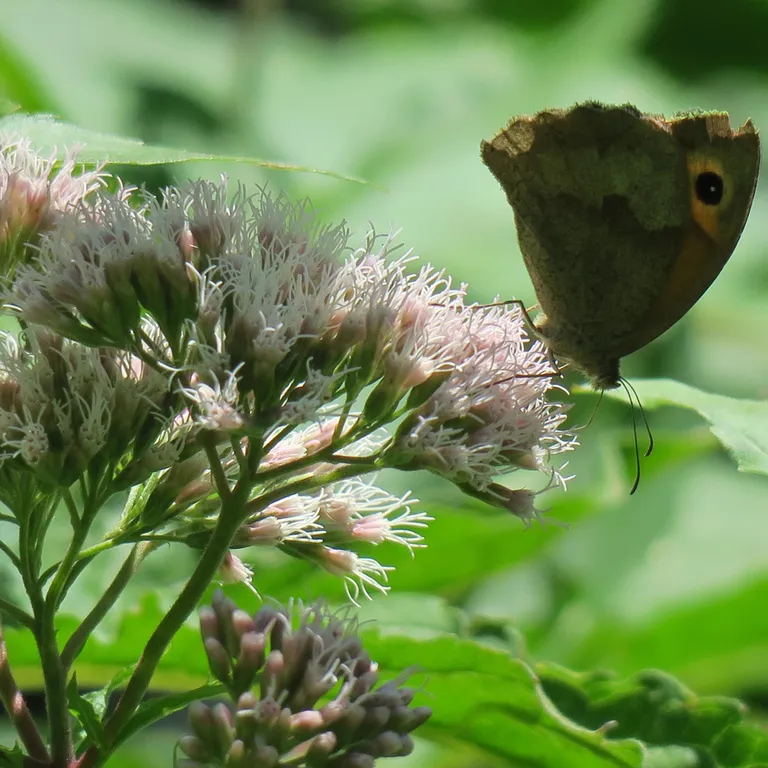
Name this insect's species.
Maniola jurtina
